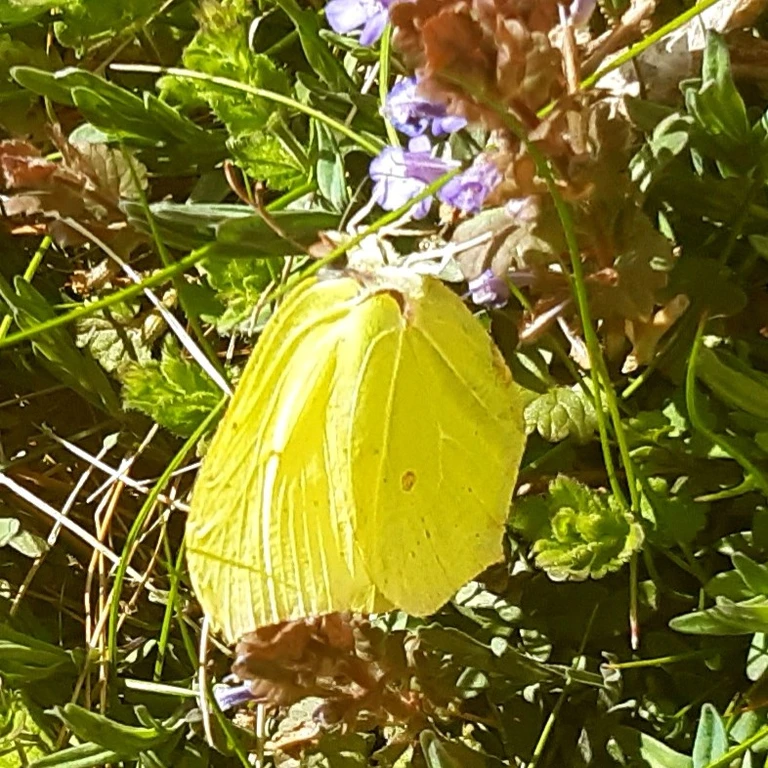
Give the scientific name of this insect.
Gonepteryx rhamni
